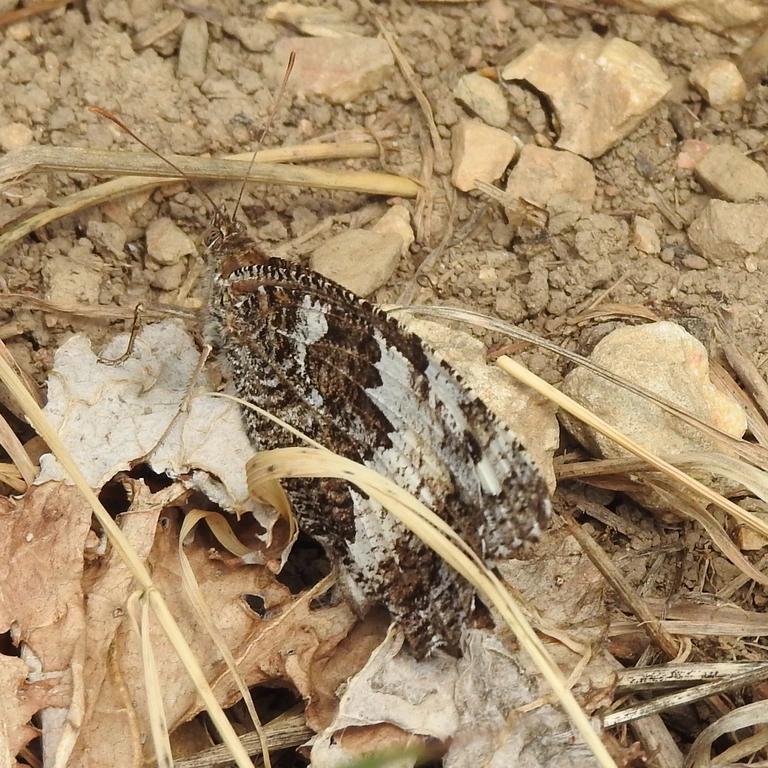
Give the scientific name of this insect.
Brintesia circe
